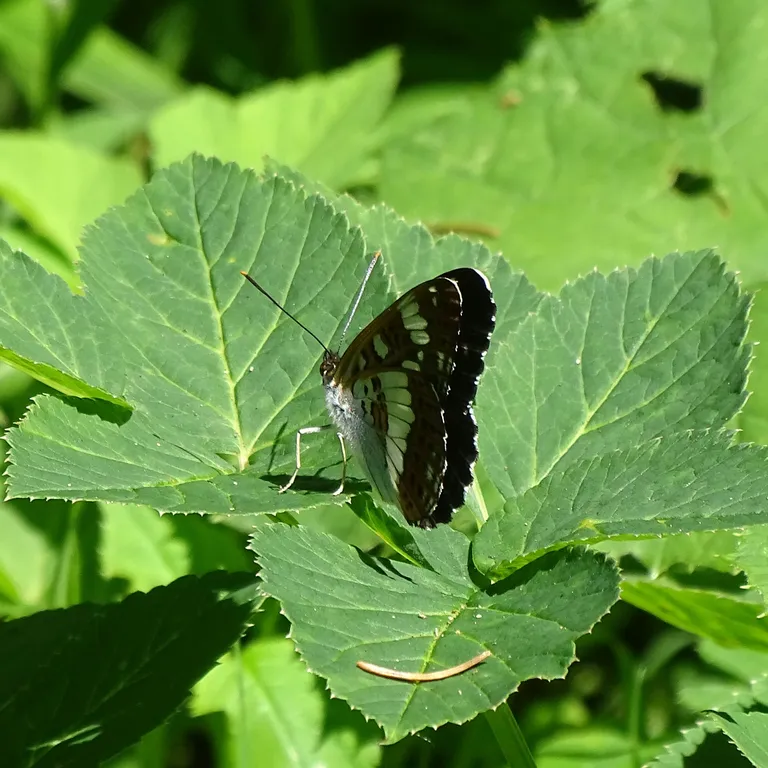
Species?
Limenitis camilla (also Ladoga camilla)
